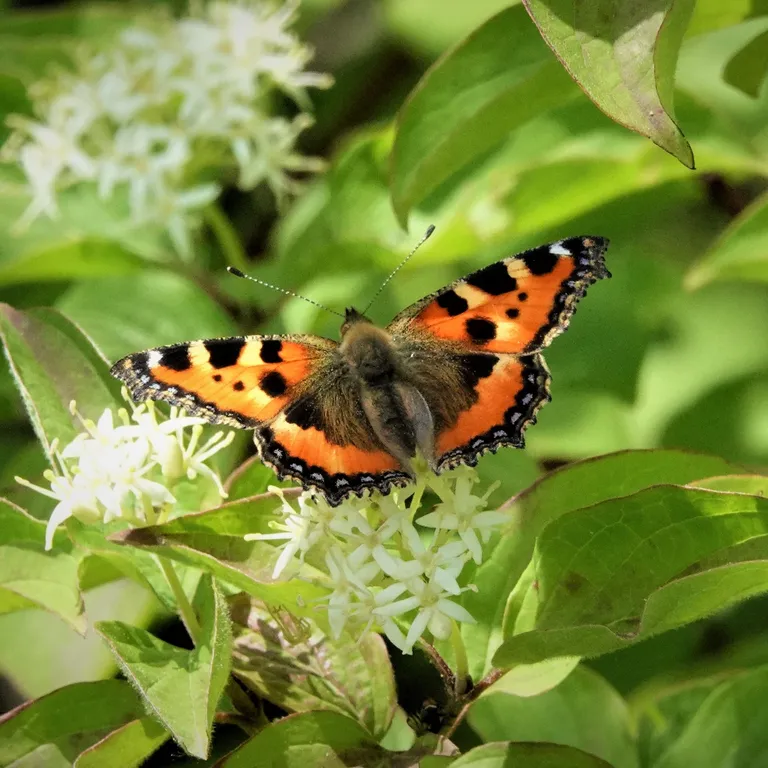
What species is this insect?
Aglais urticae
